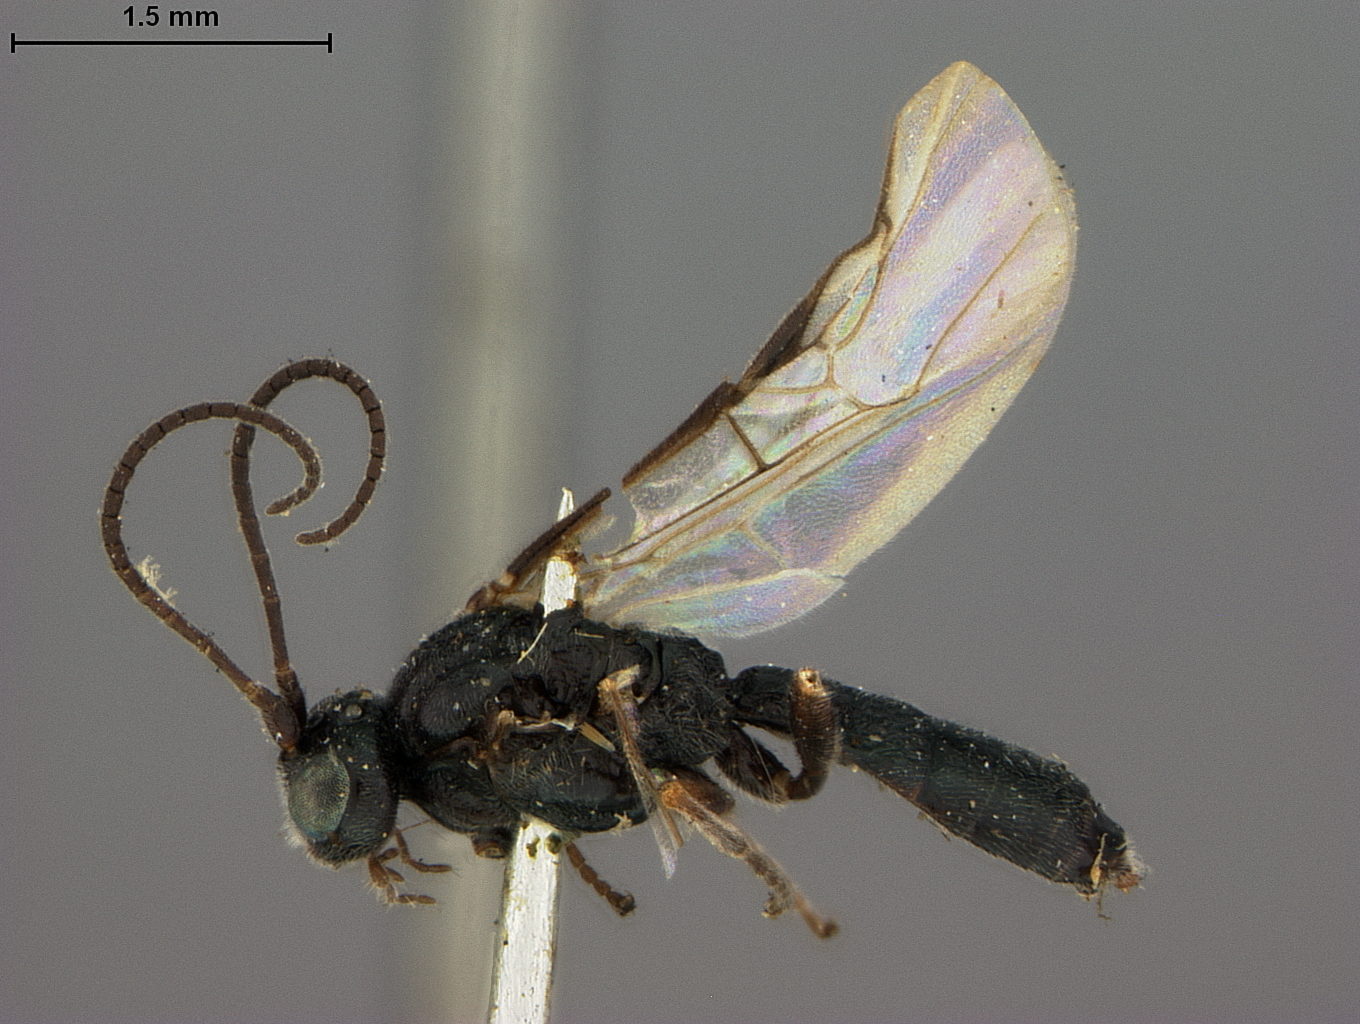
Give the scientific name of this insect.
Ichneutes alaskensis
